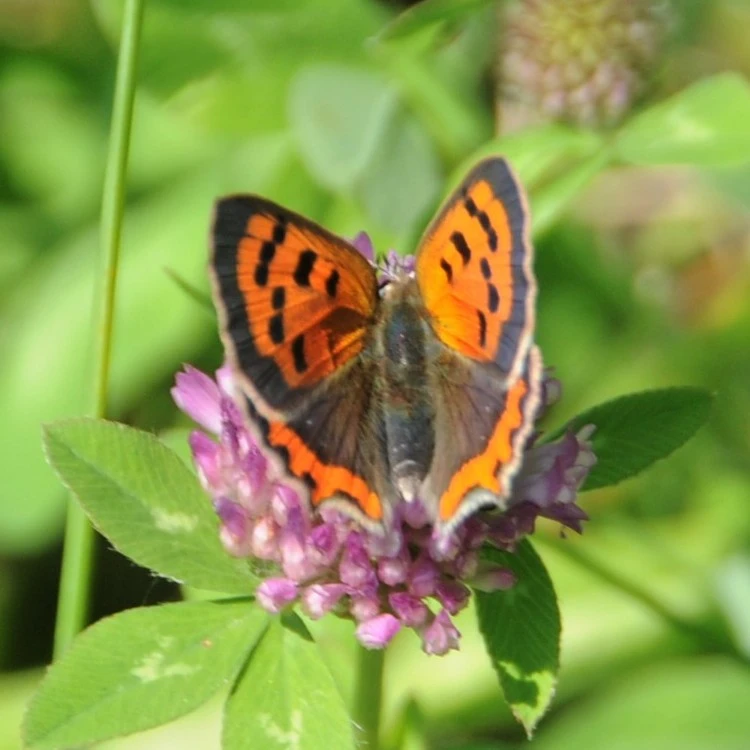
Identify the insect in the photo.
Lycaena phlaeas
